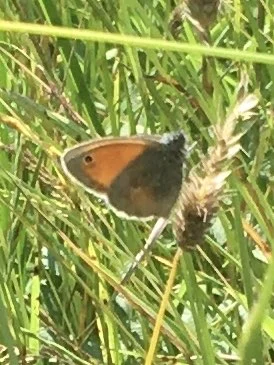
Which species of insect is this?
Coenonympha pamphilus
